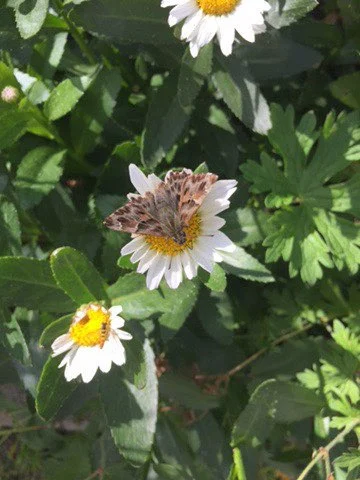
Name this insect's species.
Carcharodus alceae
